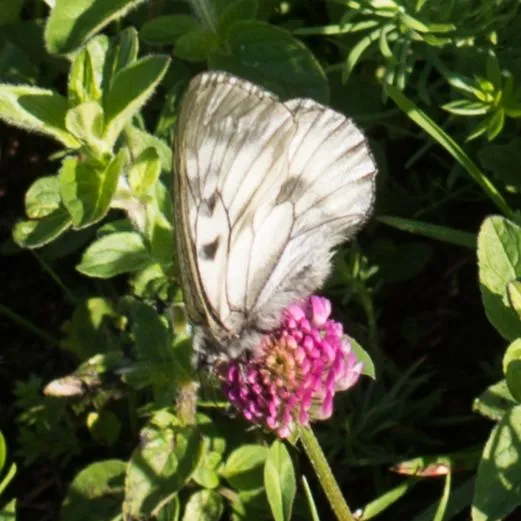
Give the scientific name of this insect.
Parnassius mnemosyne
